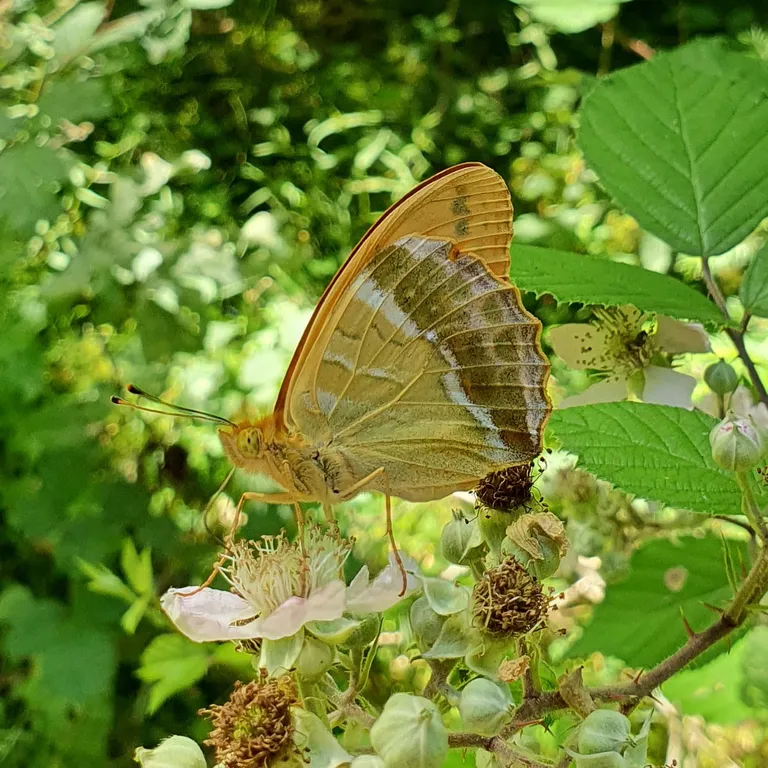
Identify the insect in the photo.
Argynnis paphia
